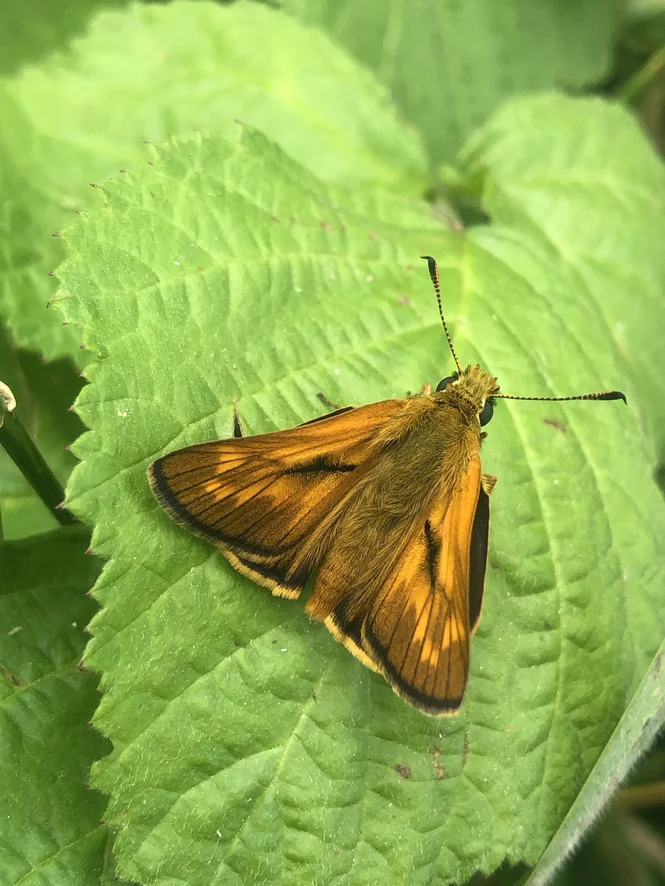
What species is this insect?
Ochlodes sylvanus (also Ochlodes venata)
